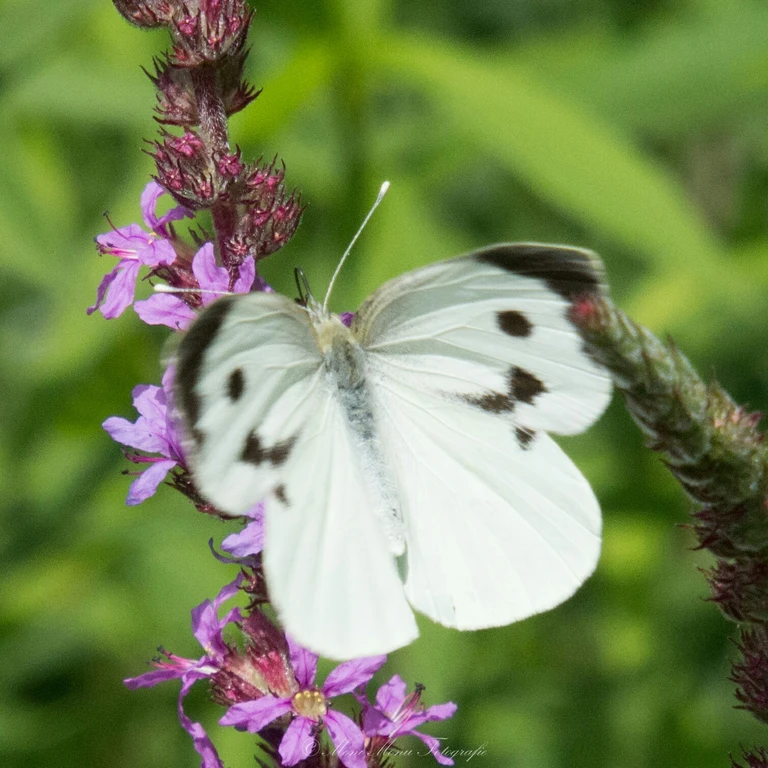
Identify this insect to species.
Pieris brassicae
